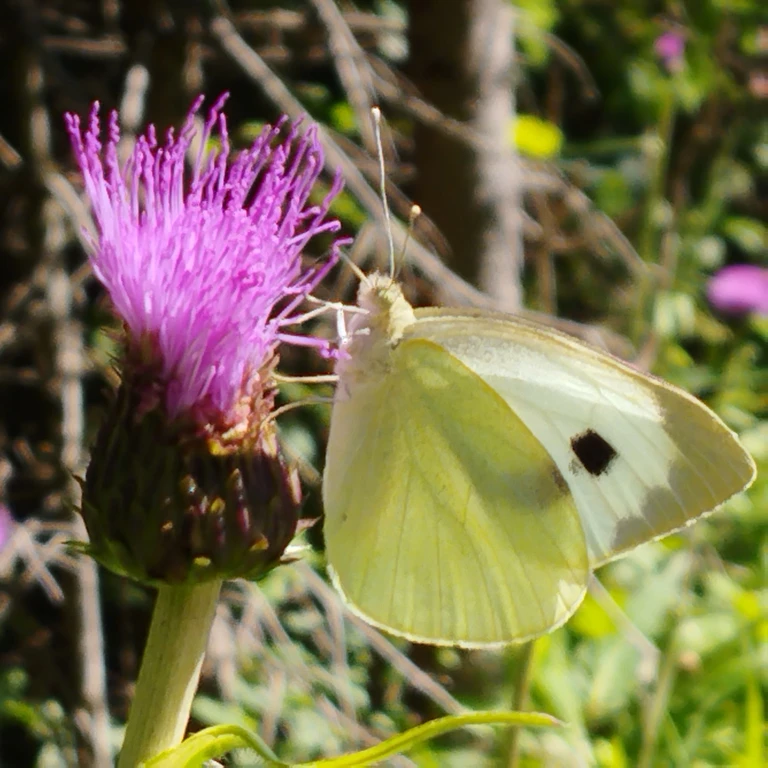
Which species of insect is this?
Pieris brassicae
